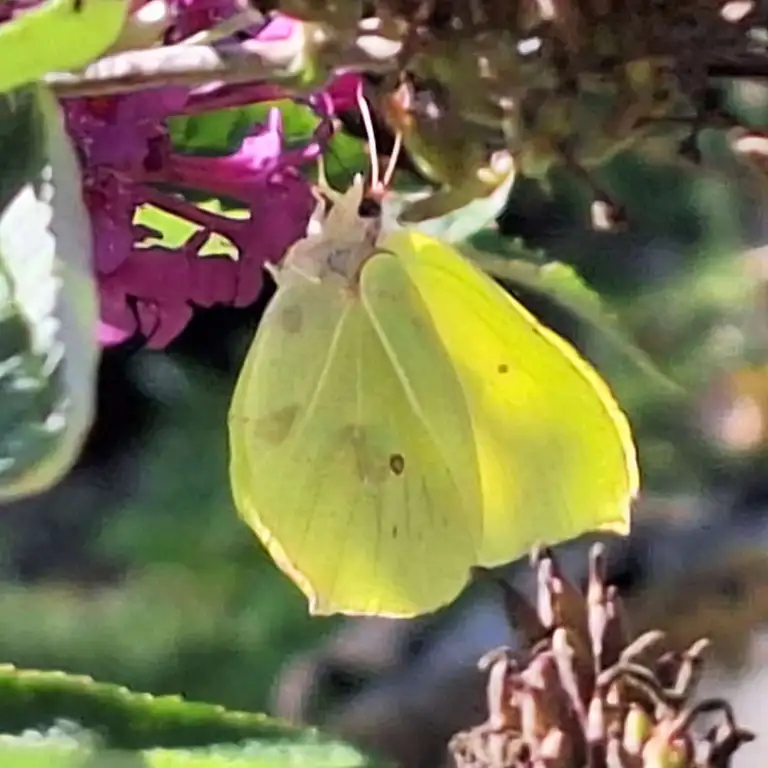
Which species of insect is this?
Gonepteryx rhamni
